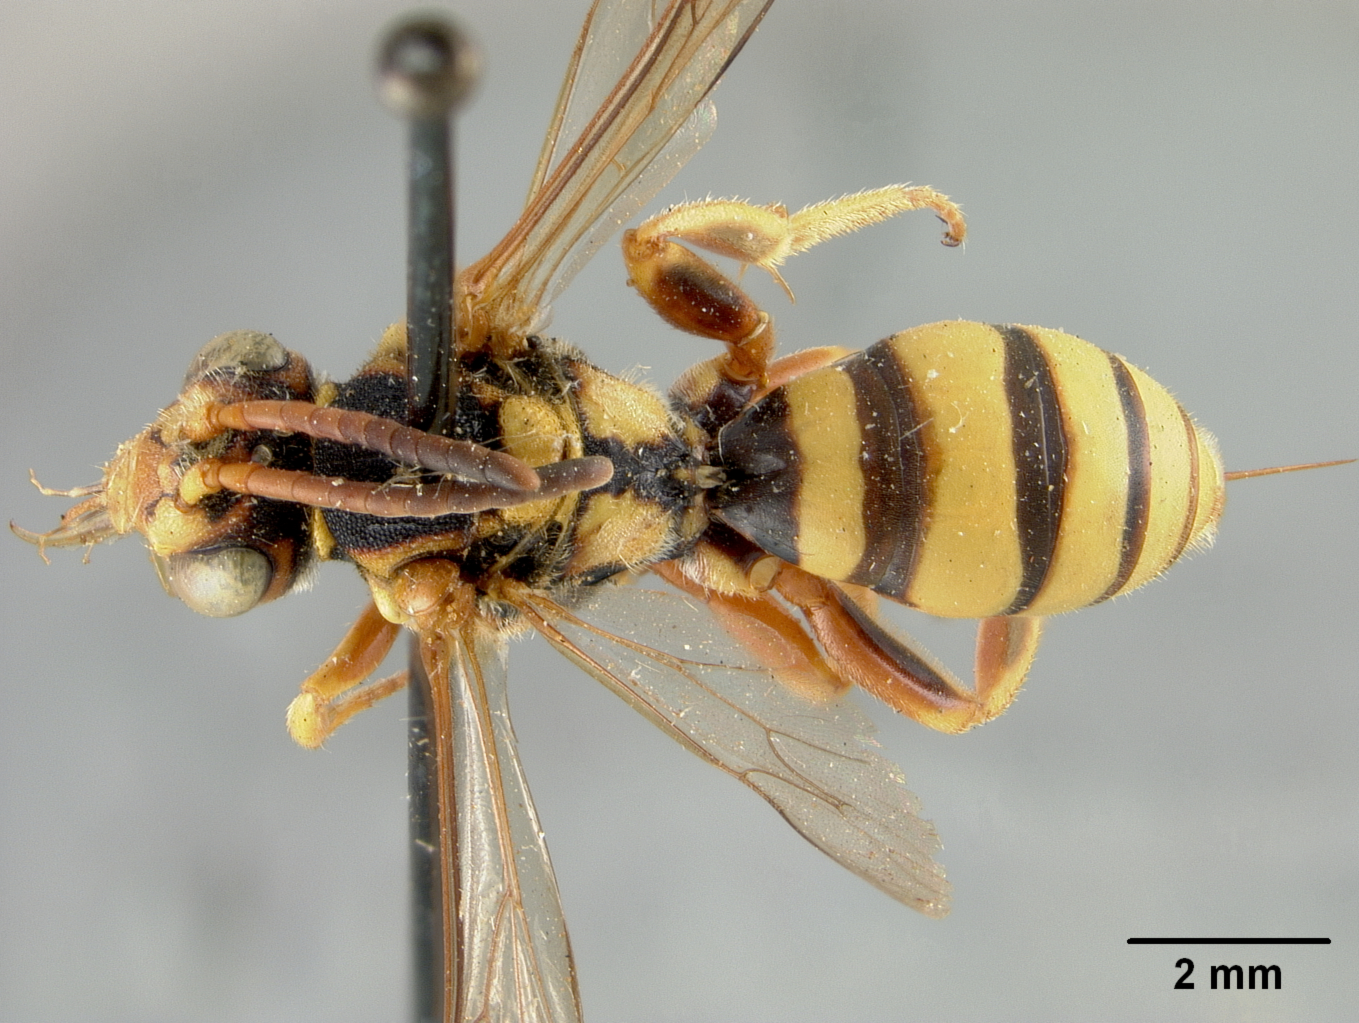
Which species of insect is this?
Nomada perivincta
